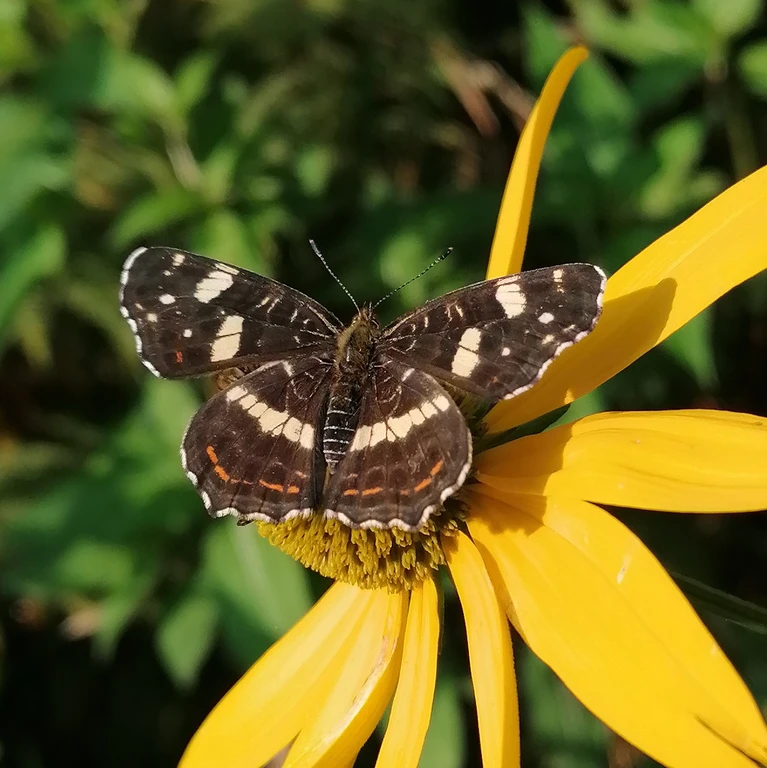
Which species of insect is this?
Araschnia levana
